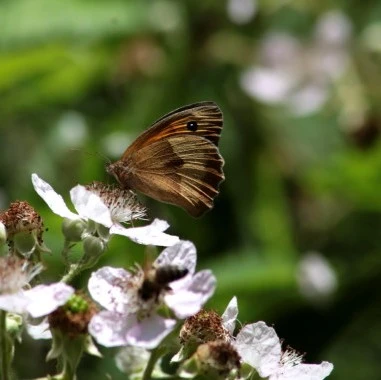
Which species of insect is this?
Maniola jurtina
